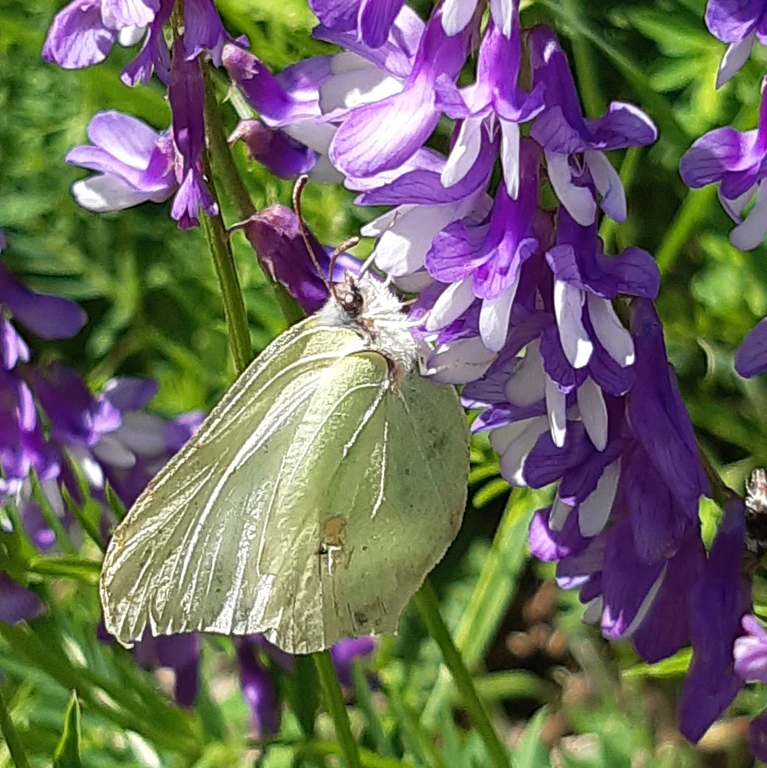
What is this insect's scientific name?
Gonepteryx rhamni
